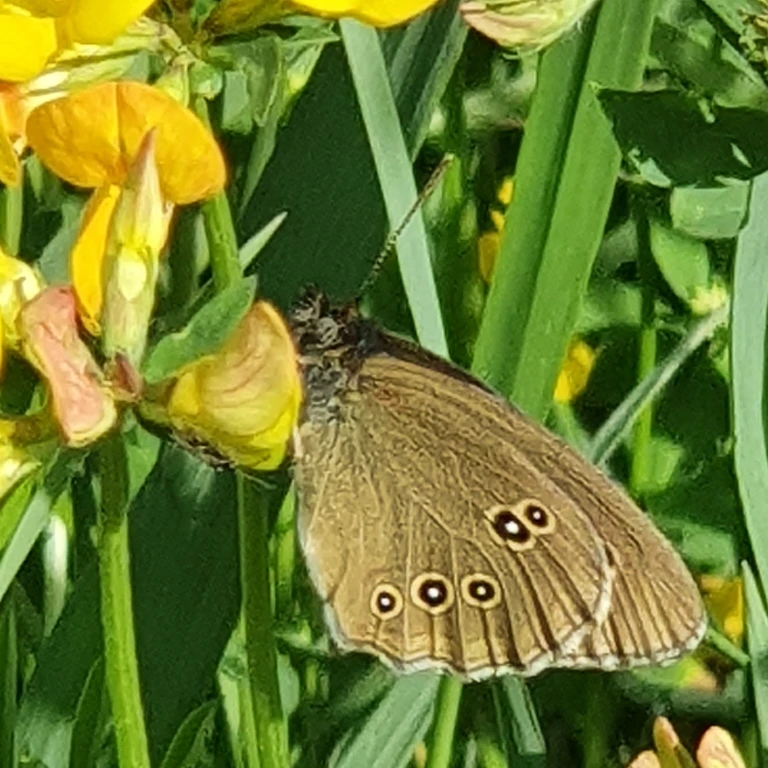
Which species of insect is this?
Aphantopus hyperantus
